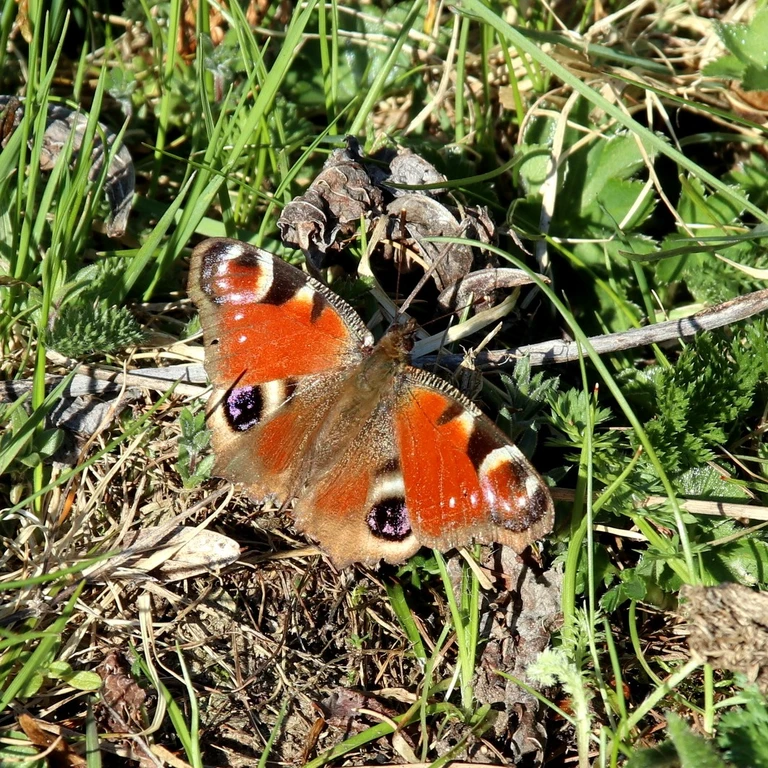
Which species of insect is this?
Aglais io
